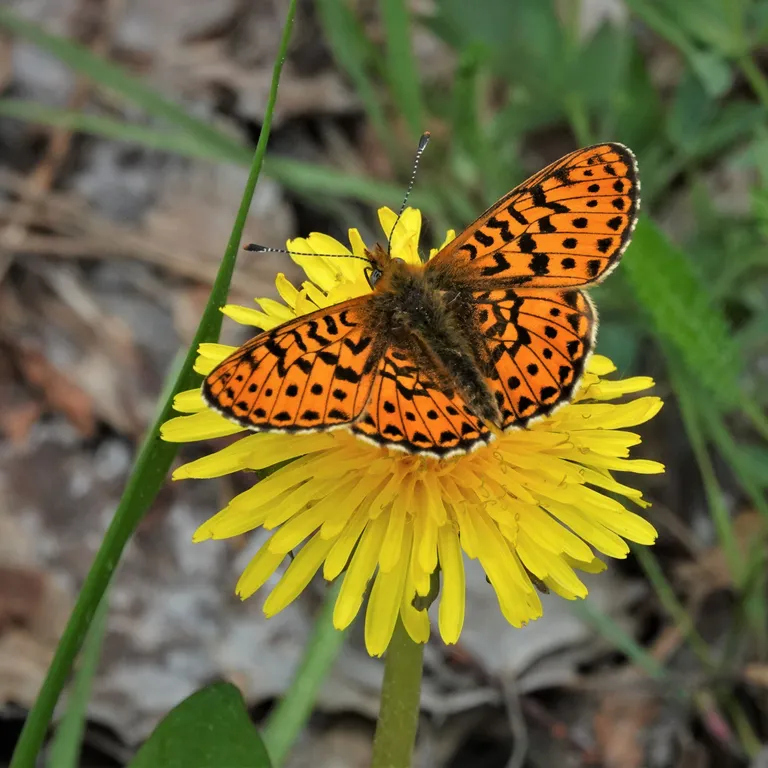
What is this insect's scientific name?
Boloria euphrosyne (also Clossiana euphrosyne)
